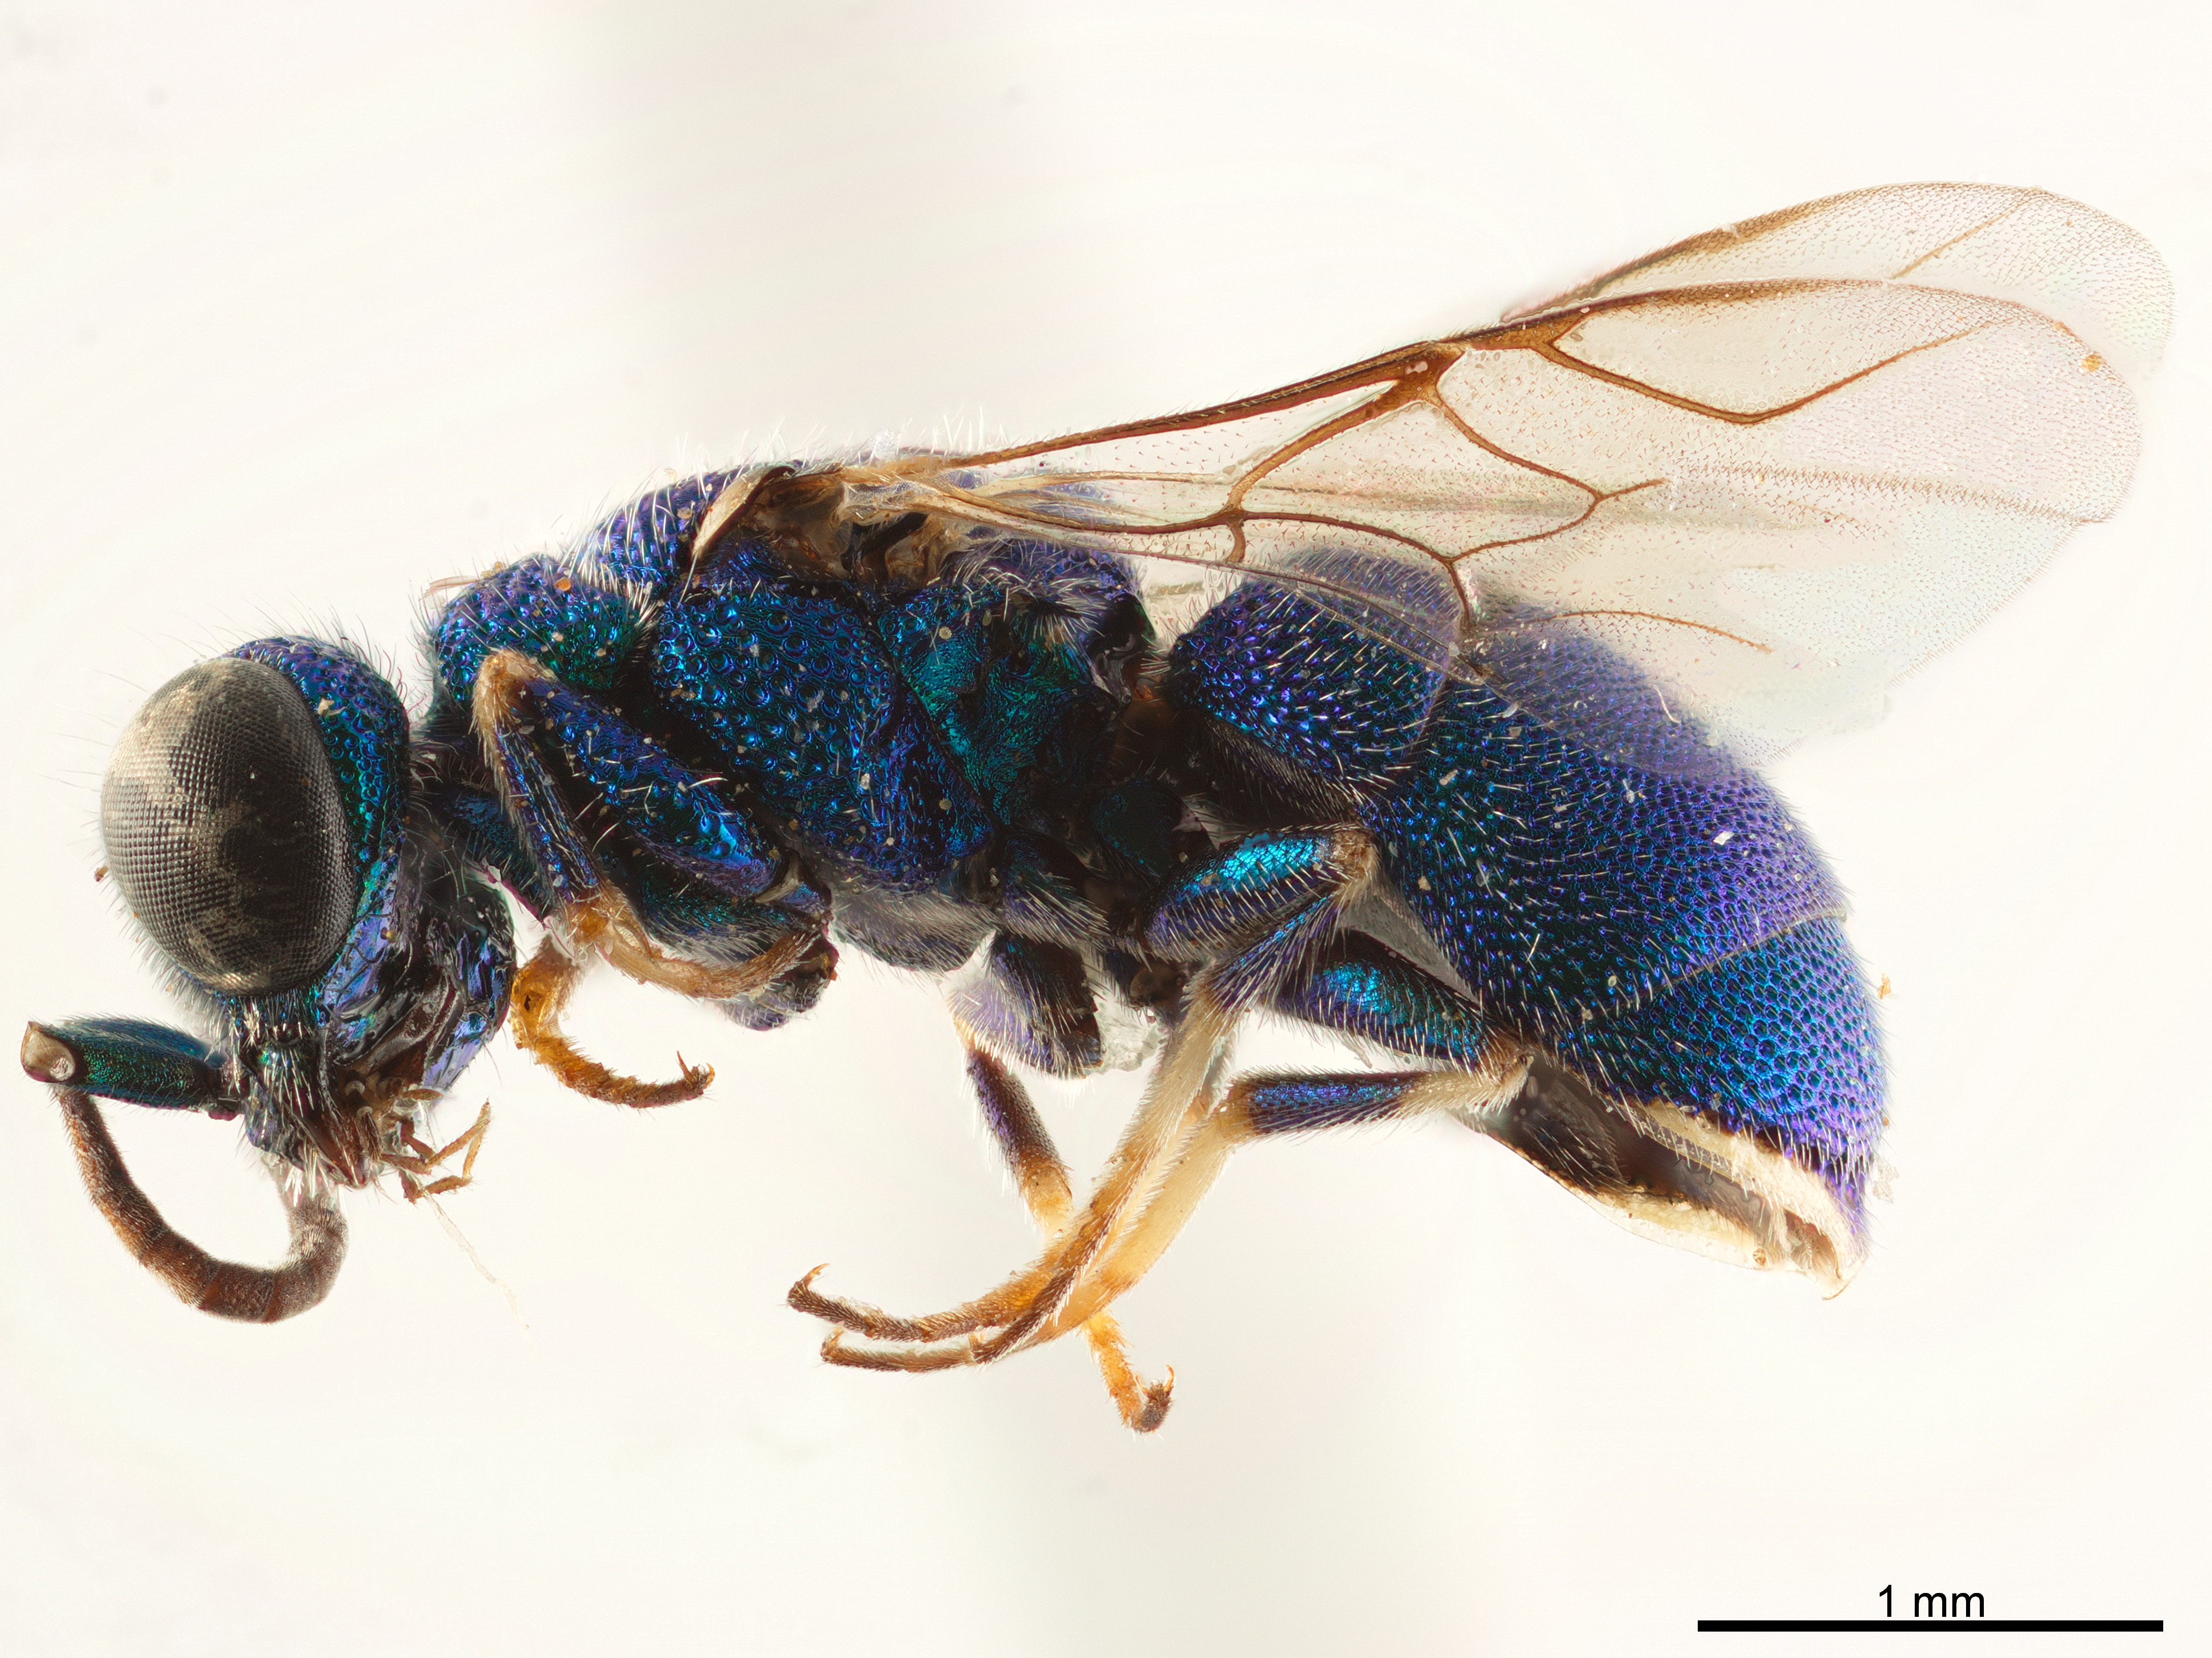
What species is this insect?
Argochrysis armilla
